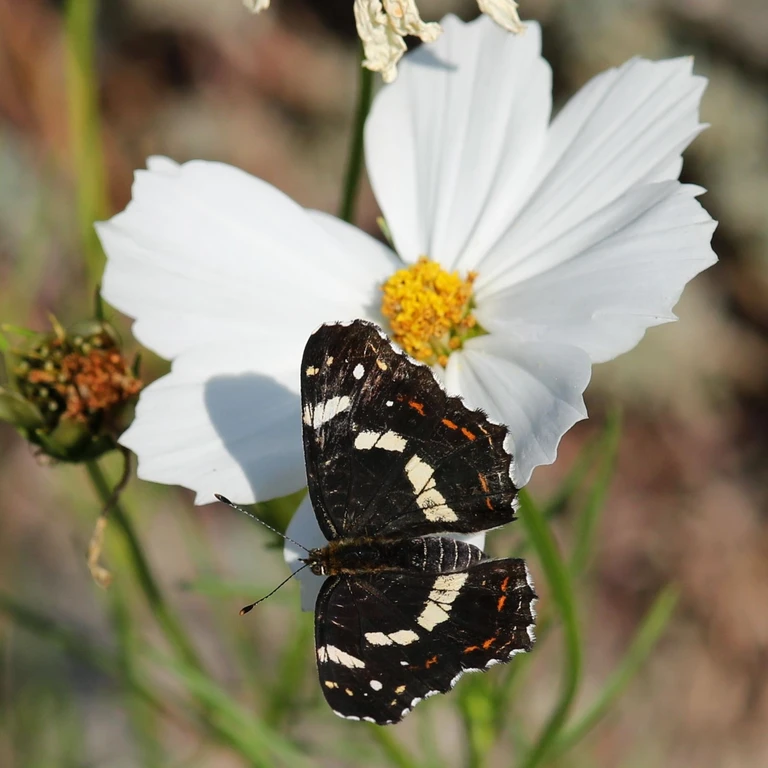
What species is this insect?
Araschnia levana
